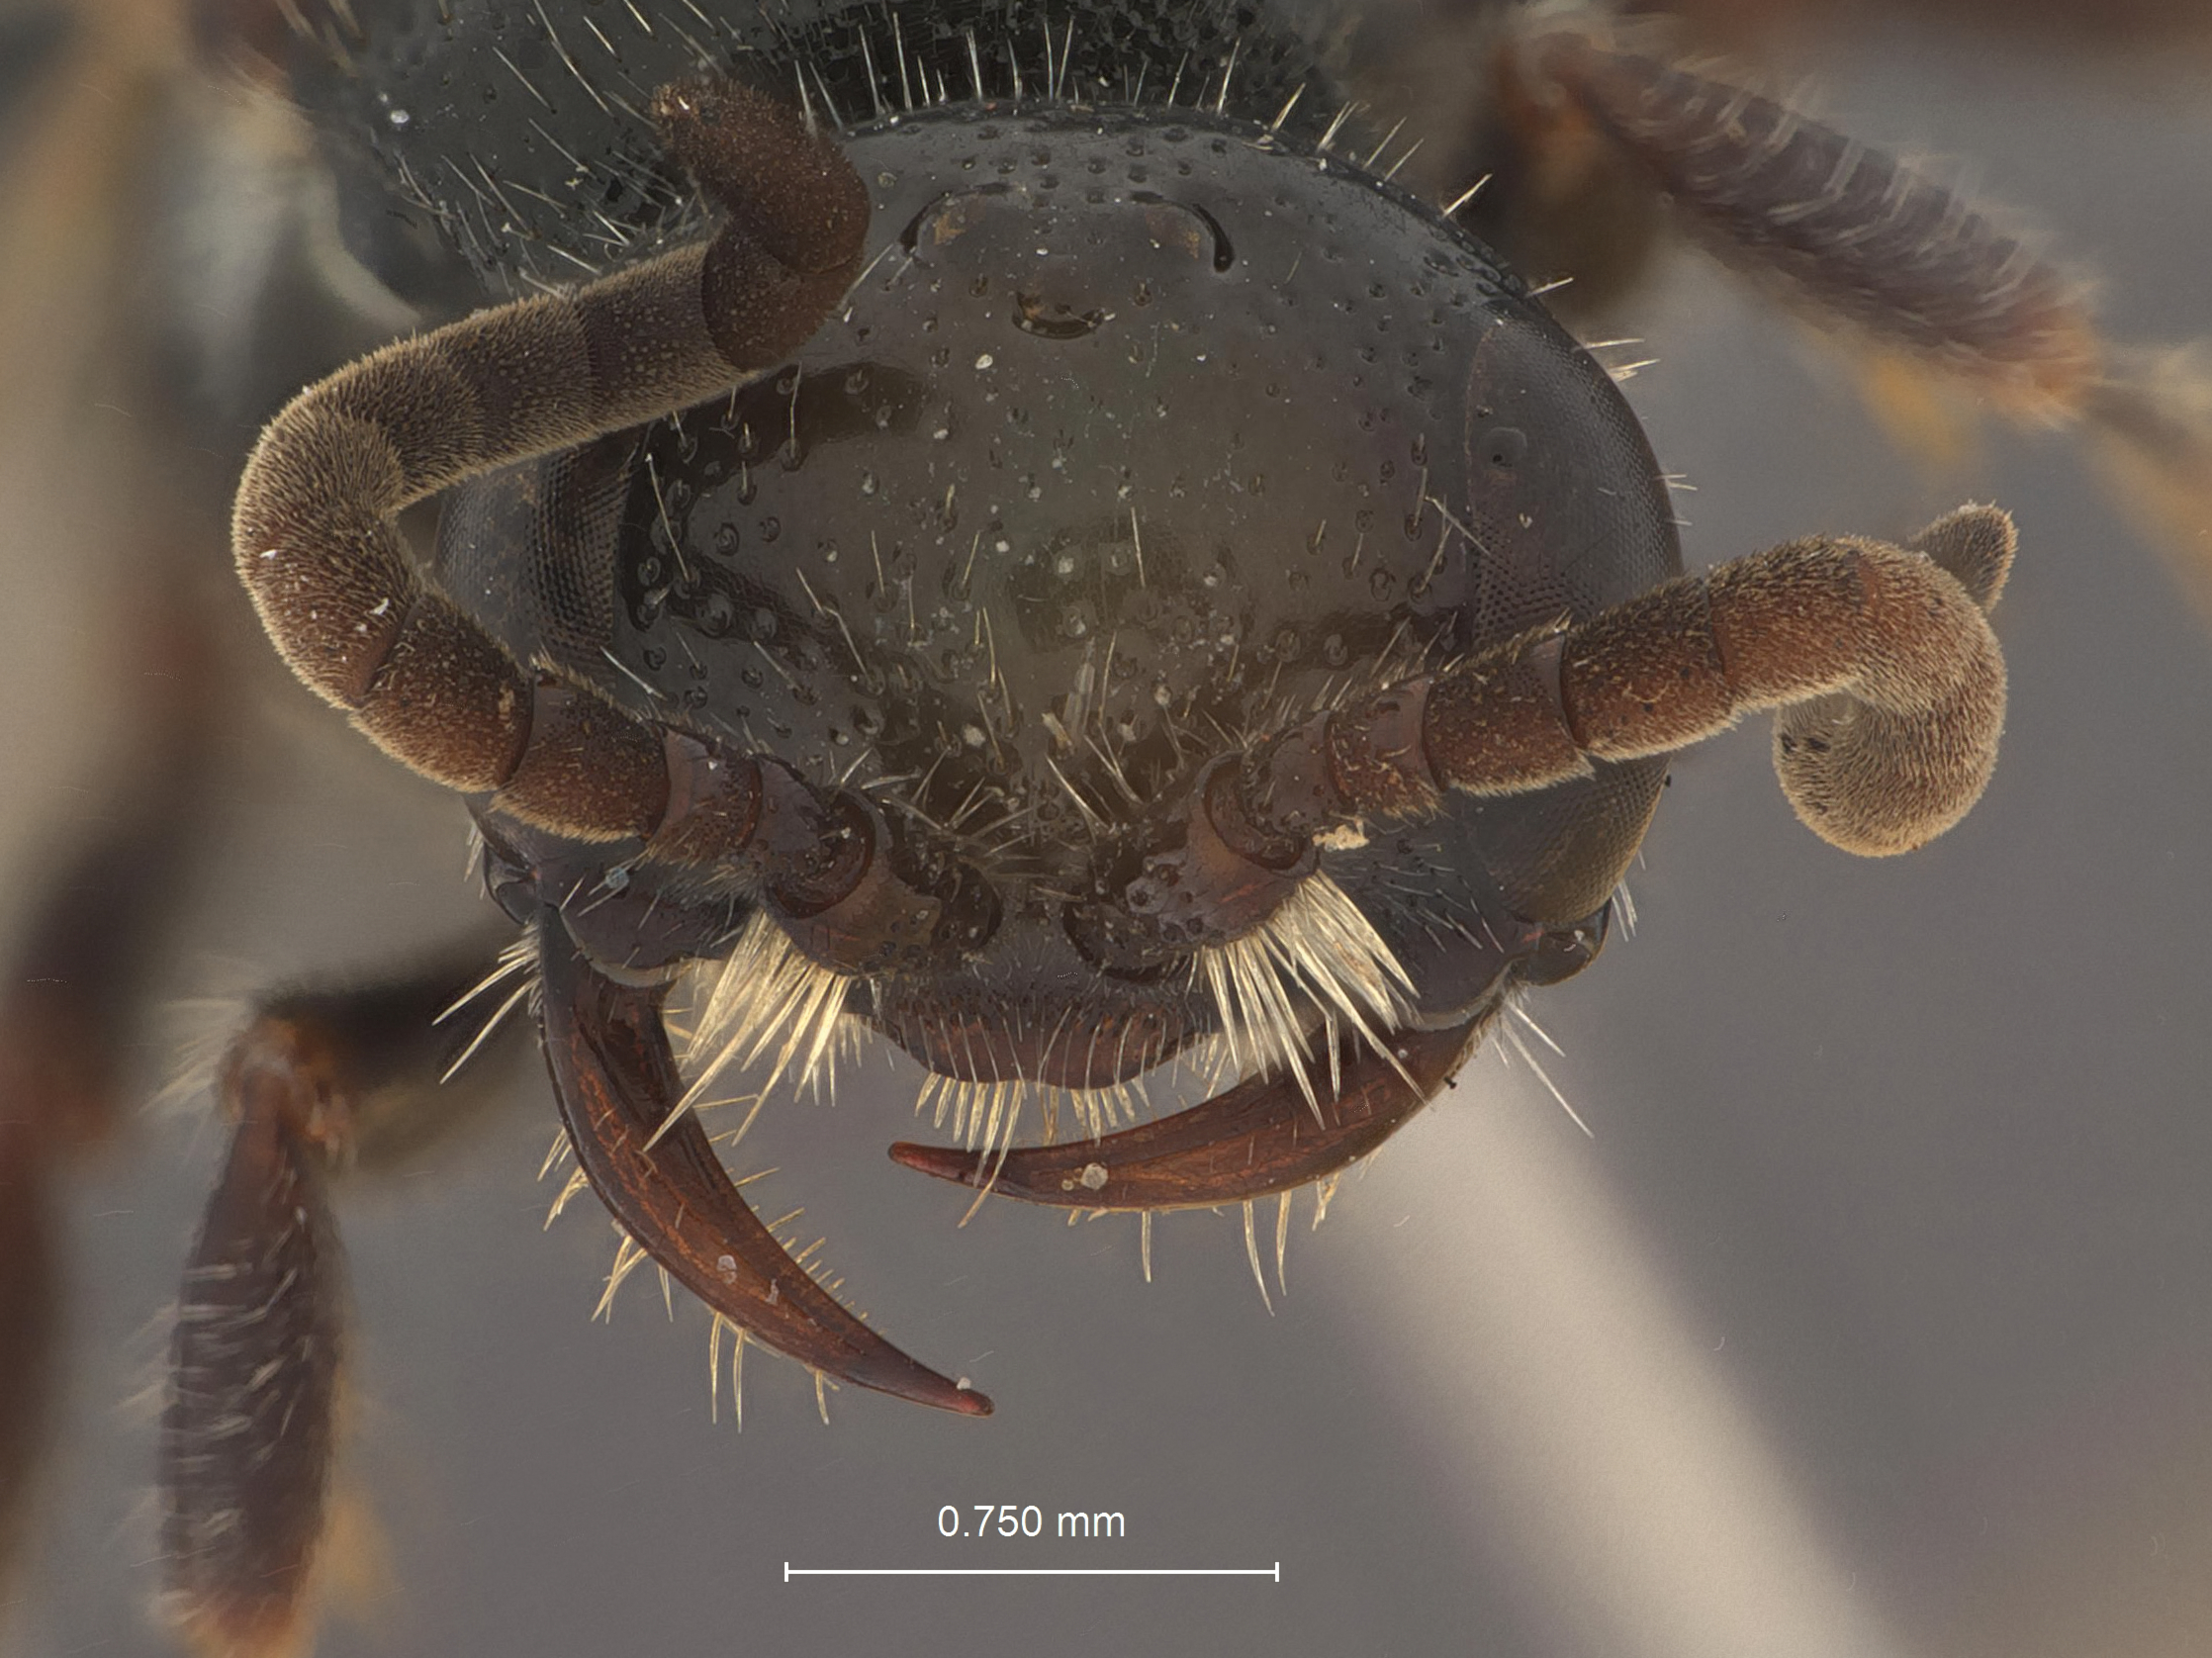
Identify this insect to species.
Tiphia hohrai
